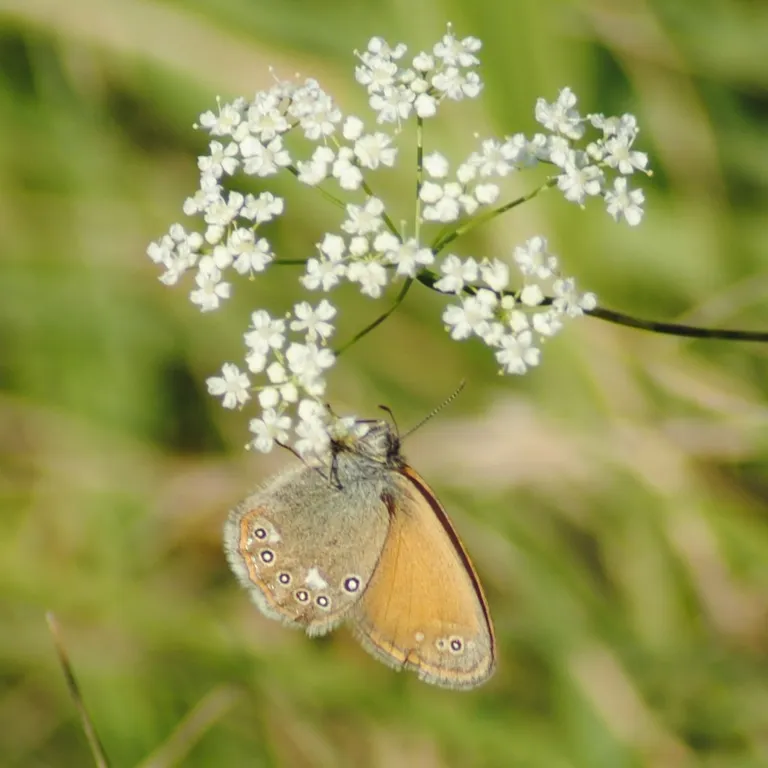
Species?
Coenonympha glycerion (also Coenonympha iphis)
